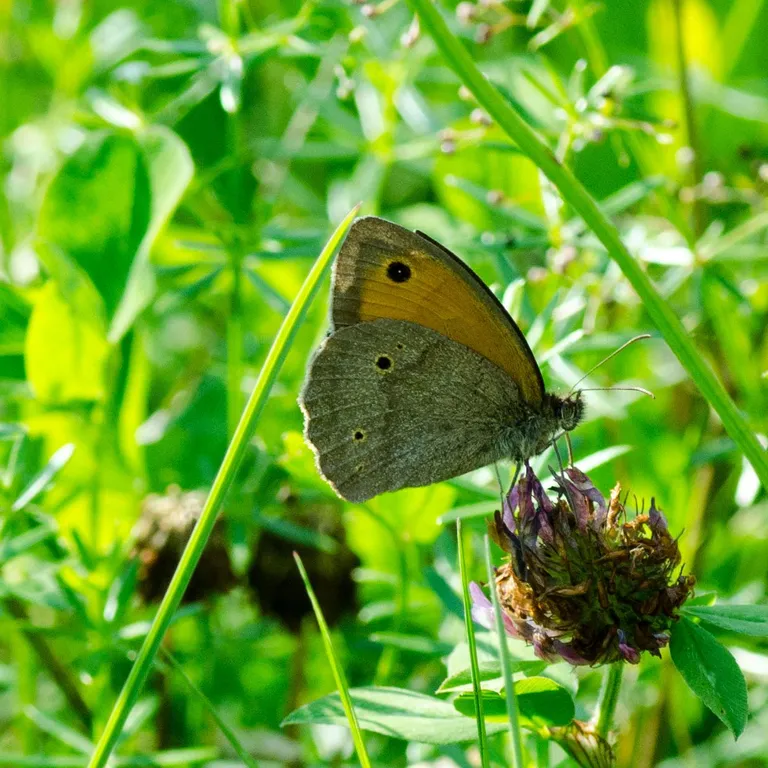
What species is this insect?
Maniola jurtina
